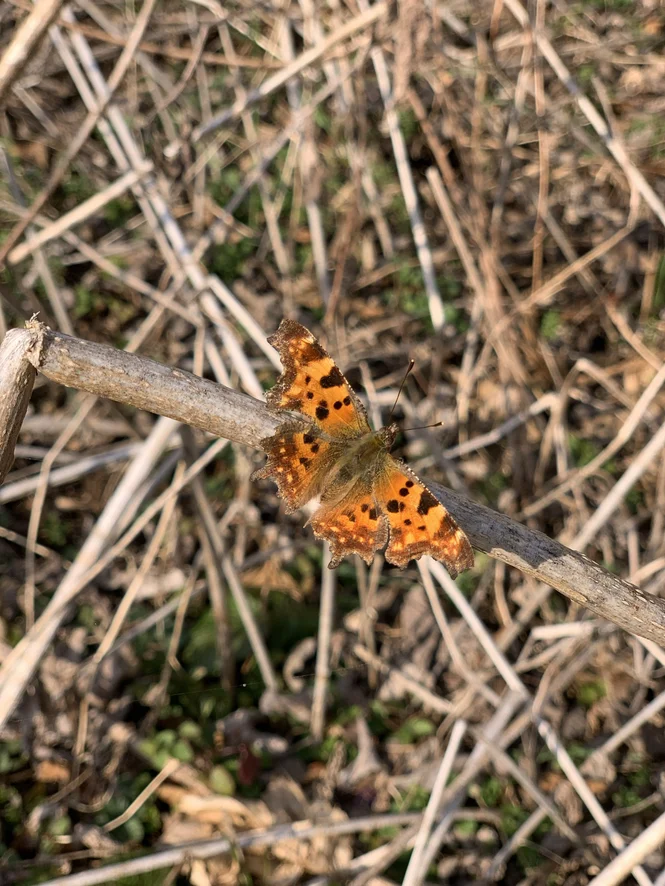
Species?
Polygonia c-album
